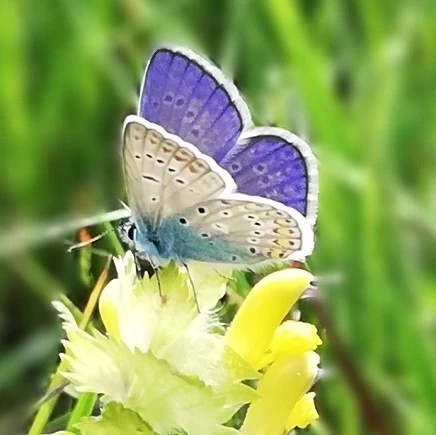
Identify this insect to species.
Polyommatus icarus
